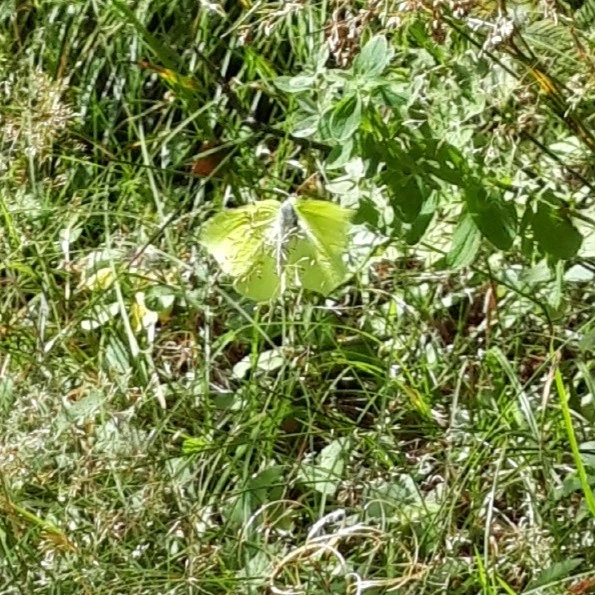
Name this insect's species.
Gonepteryx rhamni
